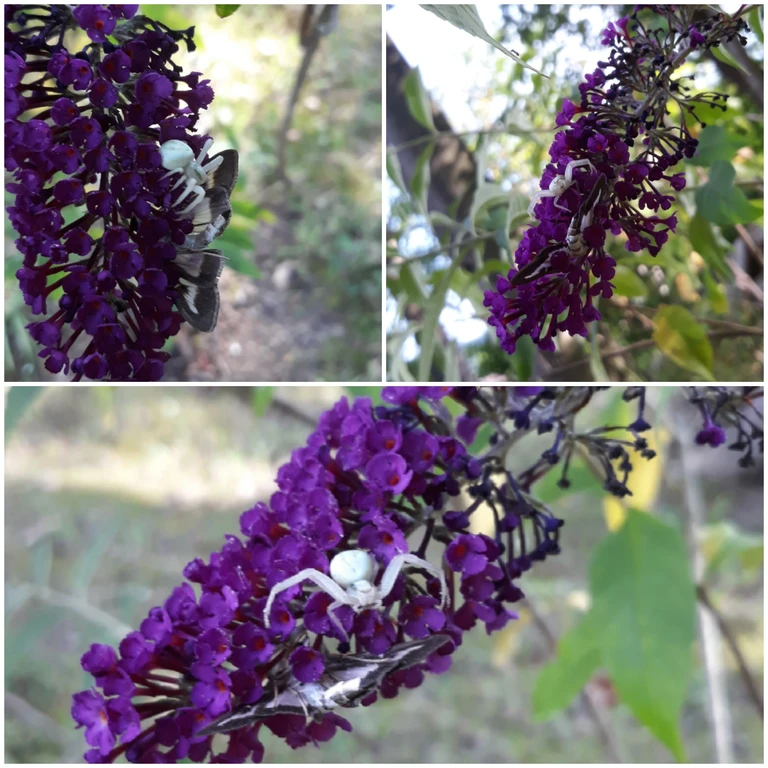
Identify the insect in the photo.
Cydalima perspectalis
